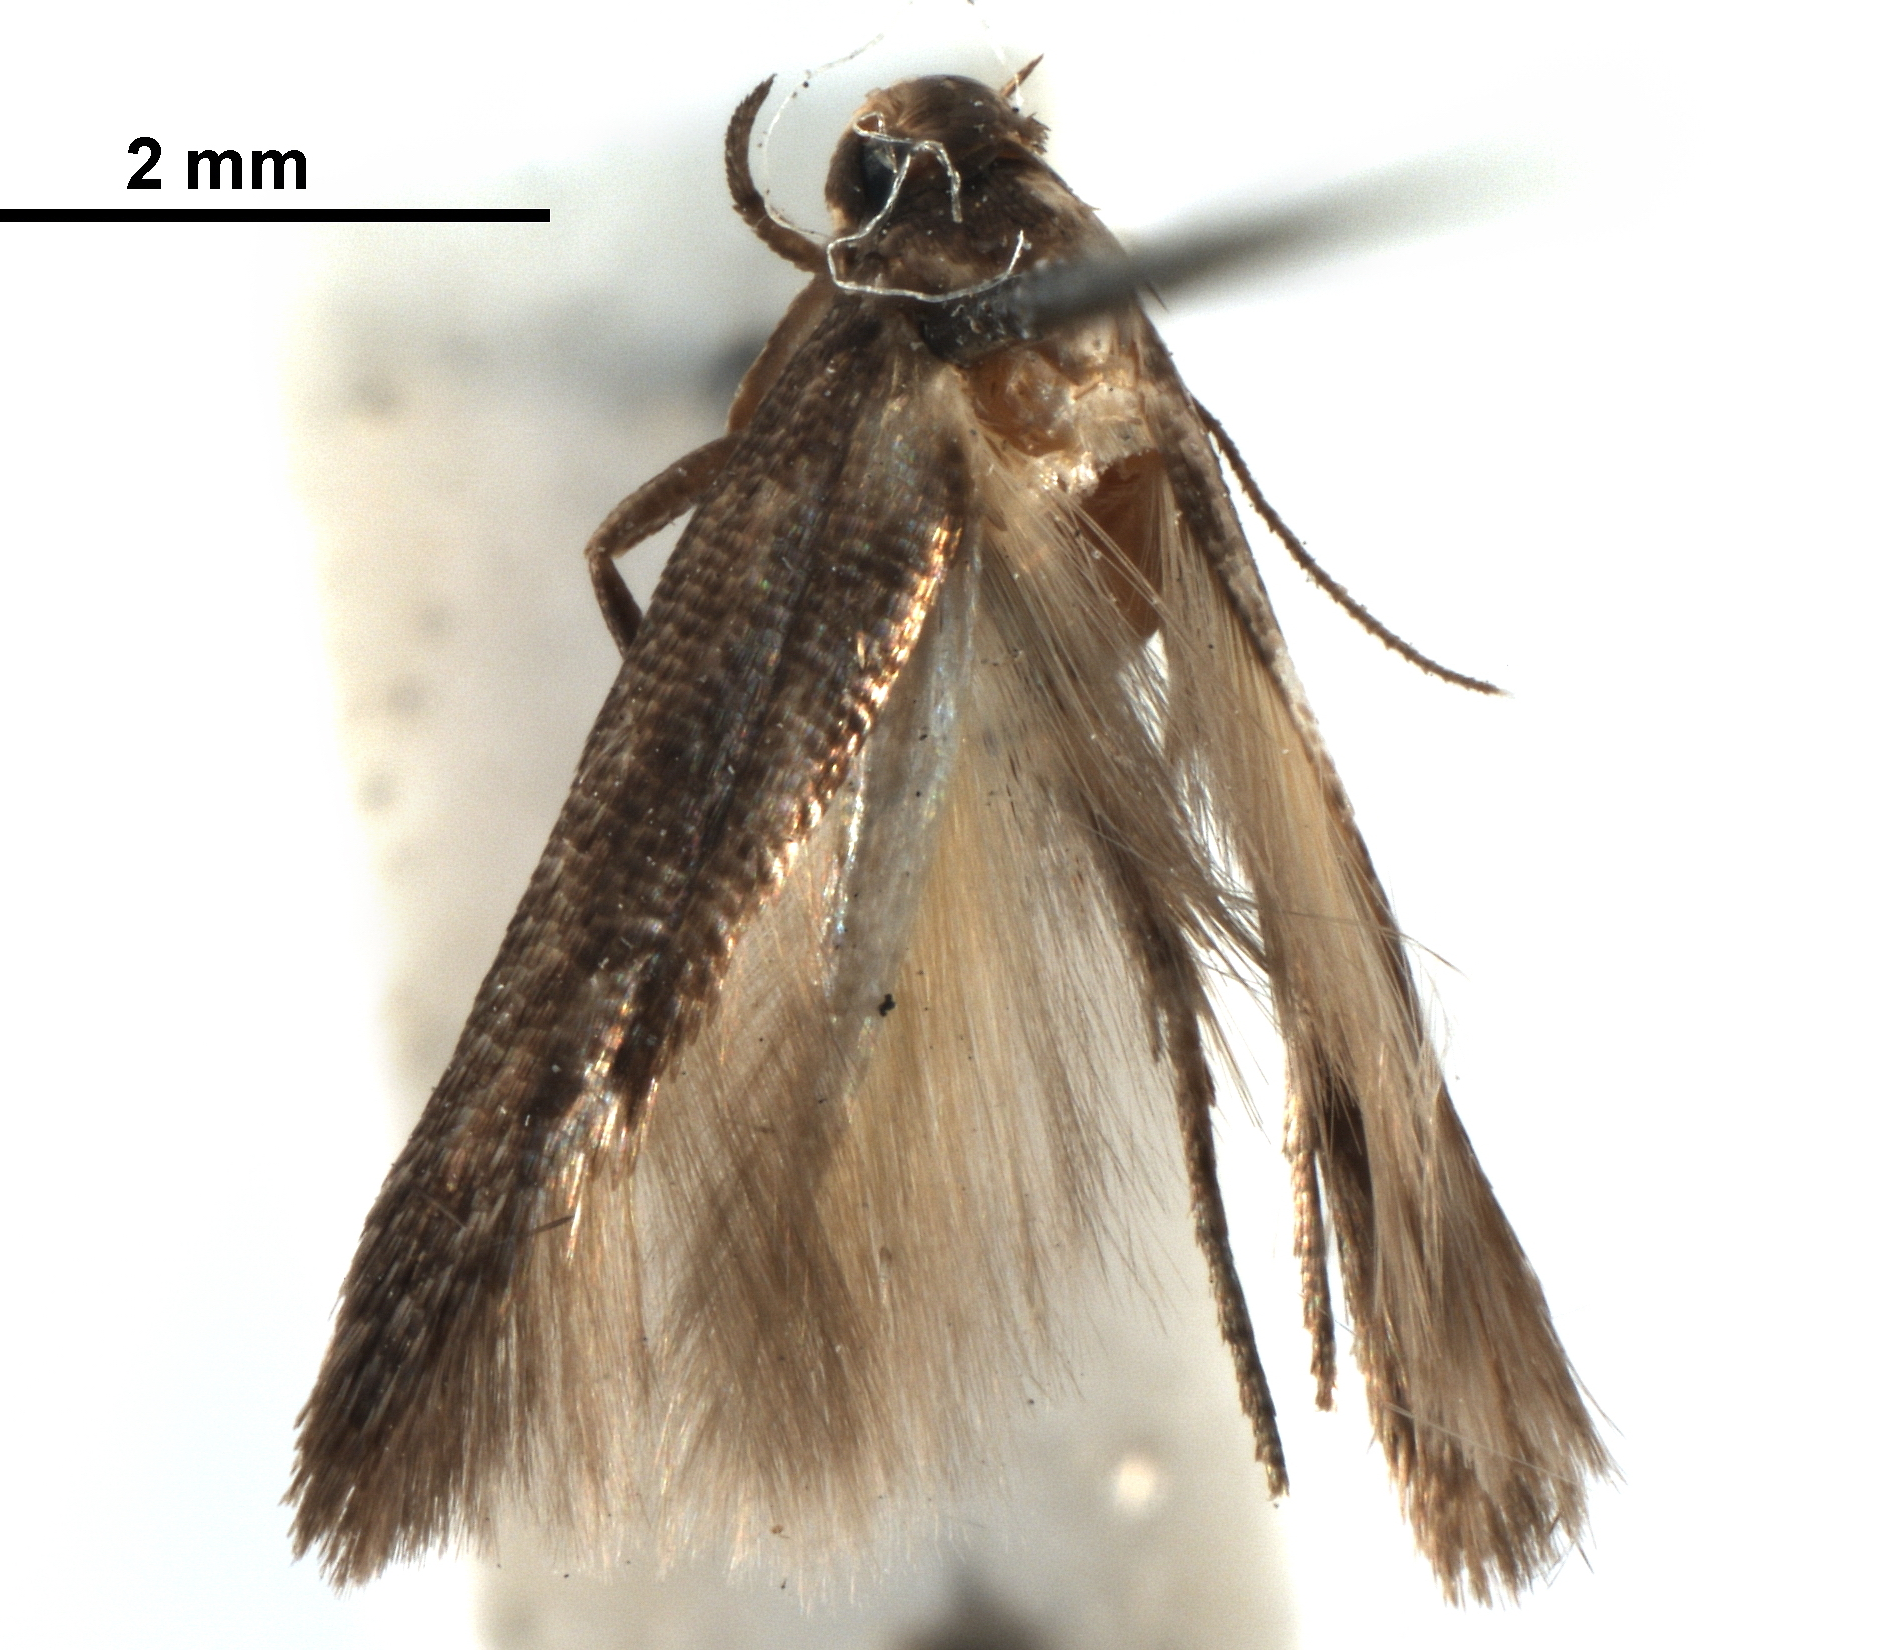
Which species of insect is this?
Periploca repanda
